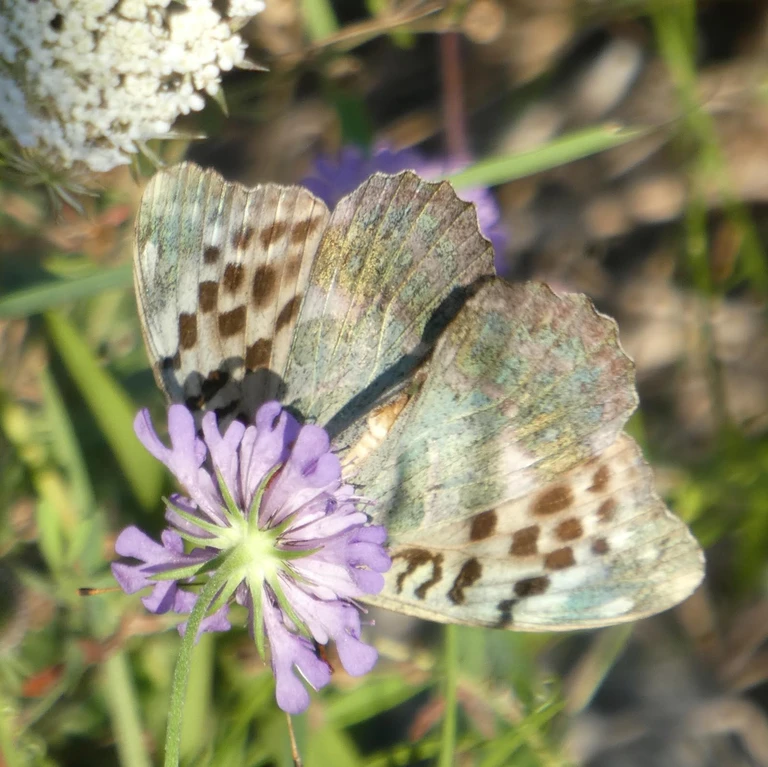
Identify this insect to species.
Argynnis paphia
